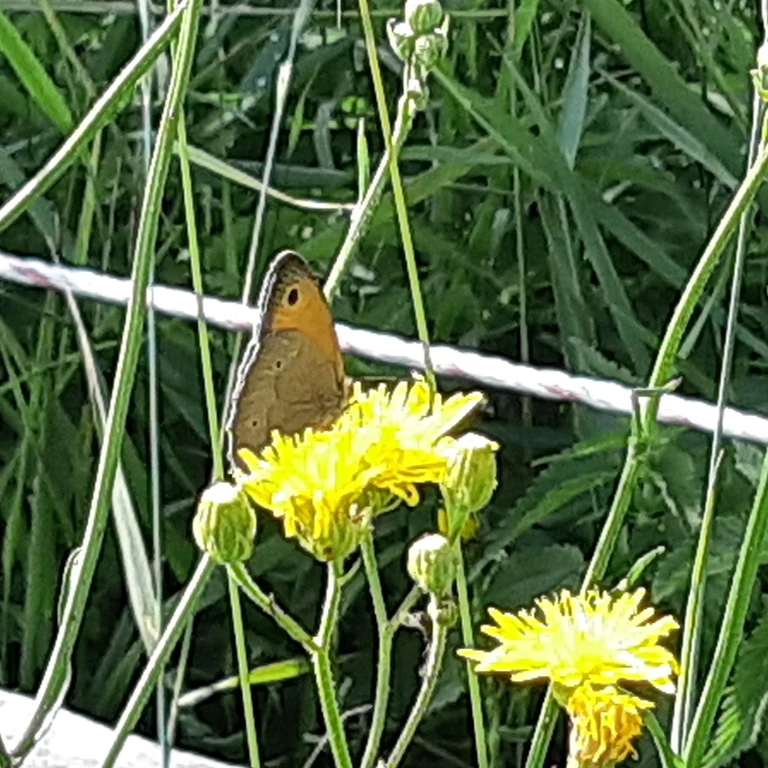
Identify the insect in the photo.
Maniola jurtina
